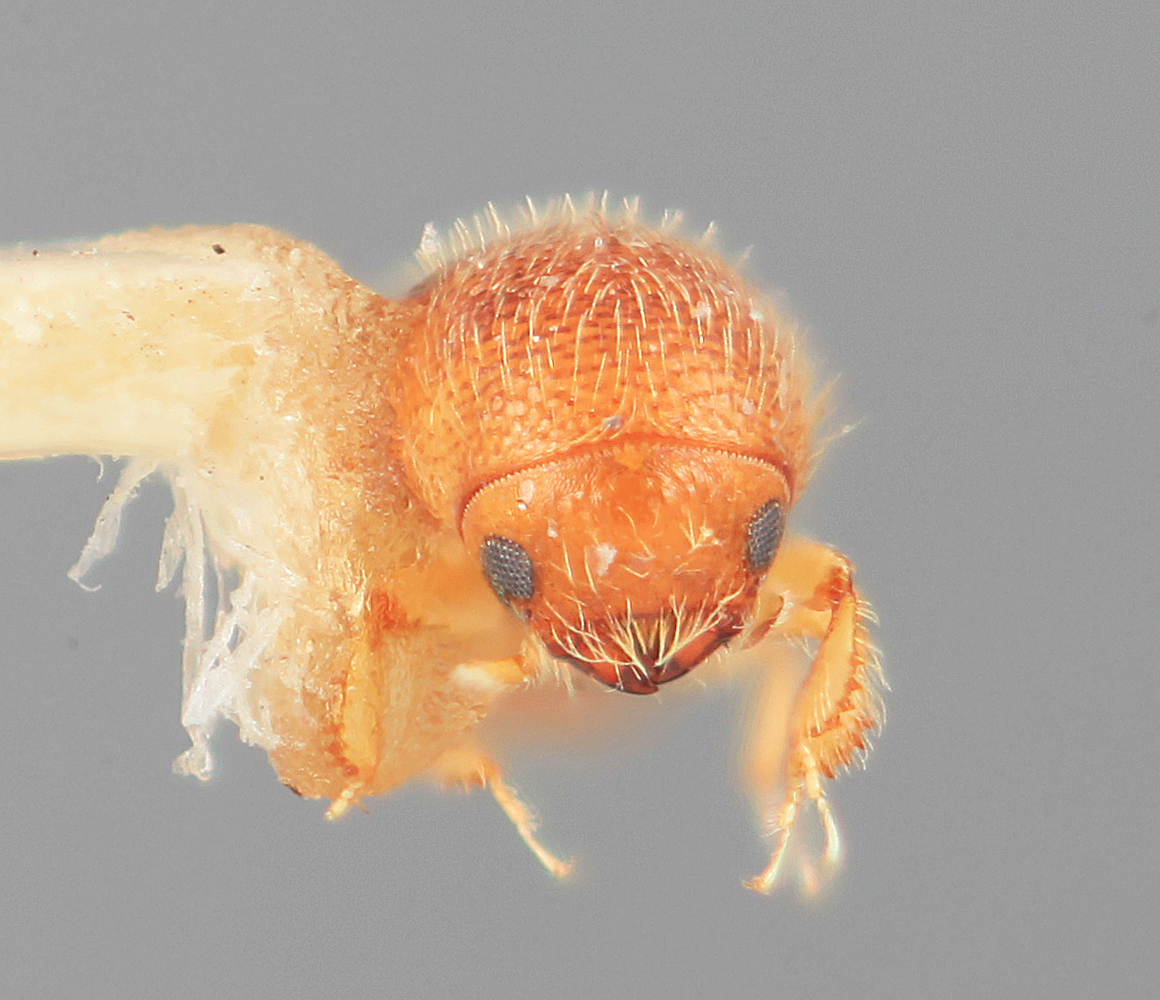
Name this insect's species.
Dendrocranulus consimilis
